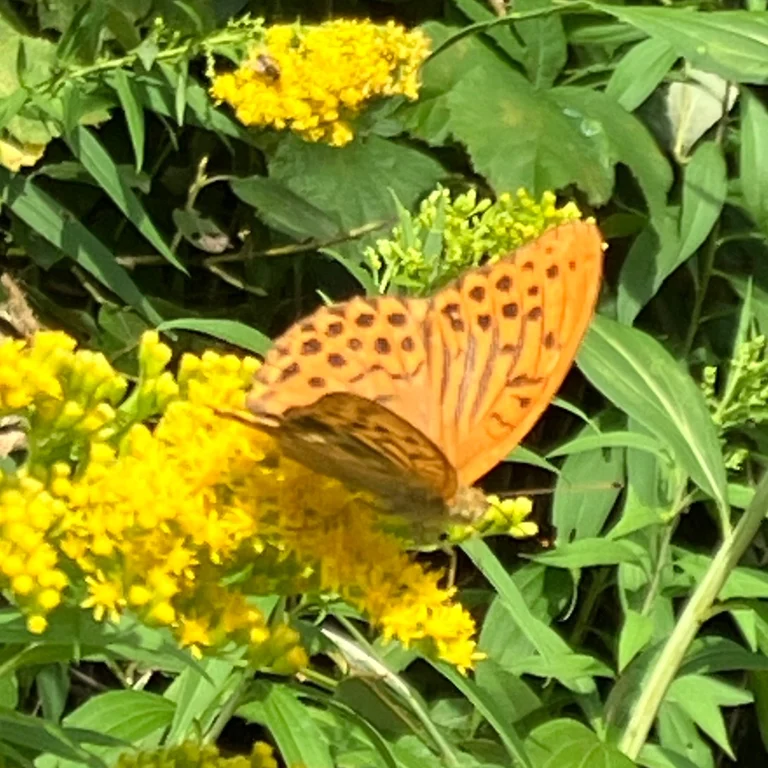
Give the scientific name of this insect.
Argynnis paphia
